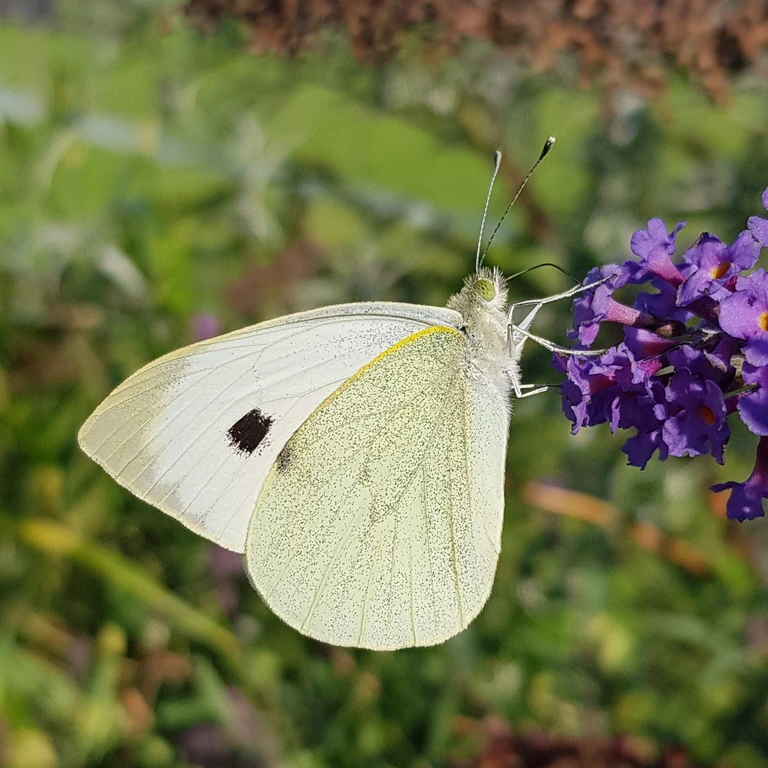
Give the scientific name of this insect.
Pieris brassicae
